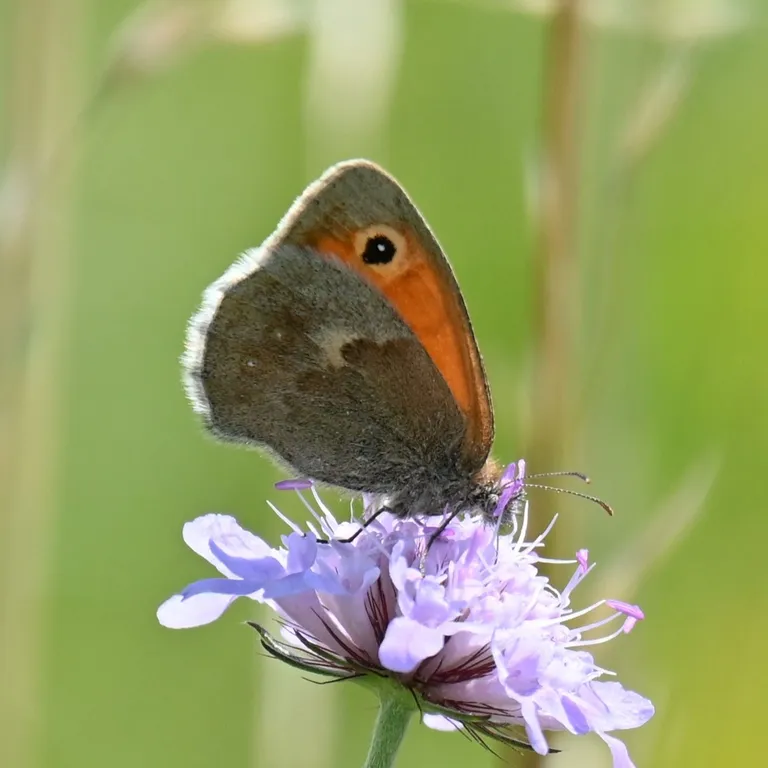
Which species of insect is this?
Coenonympha pamphilus
